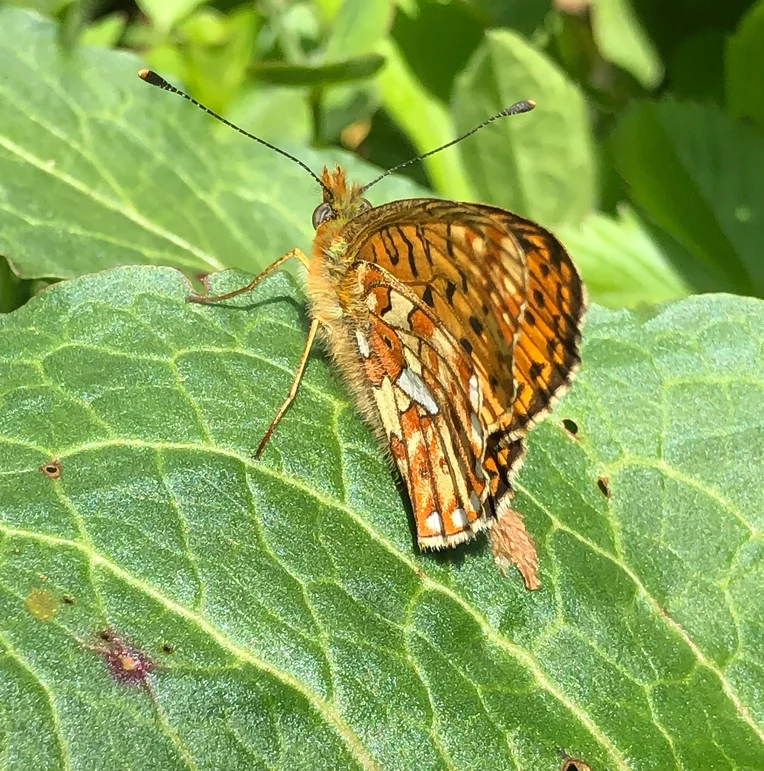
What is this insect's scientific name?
Boloria euphrosyne (also Clossiana euphrosyne)
